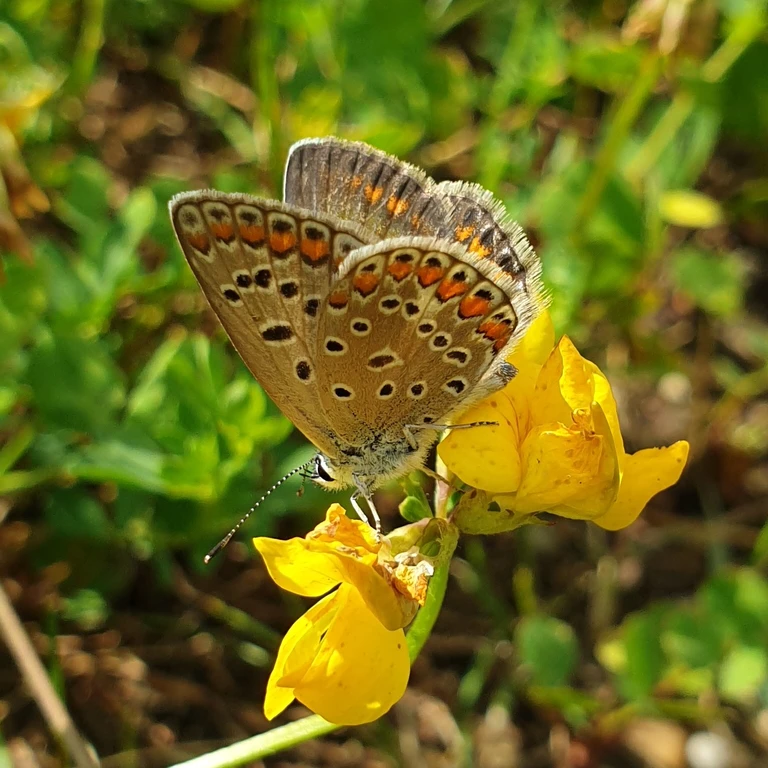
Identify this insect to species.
Polyommatus icarus
